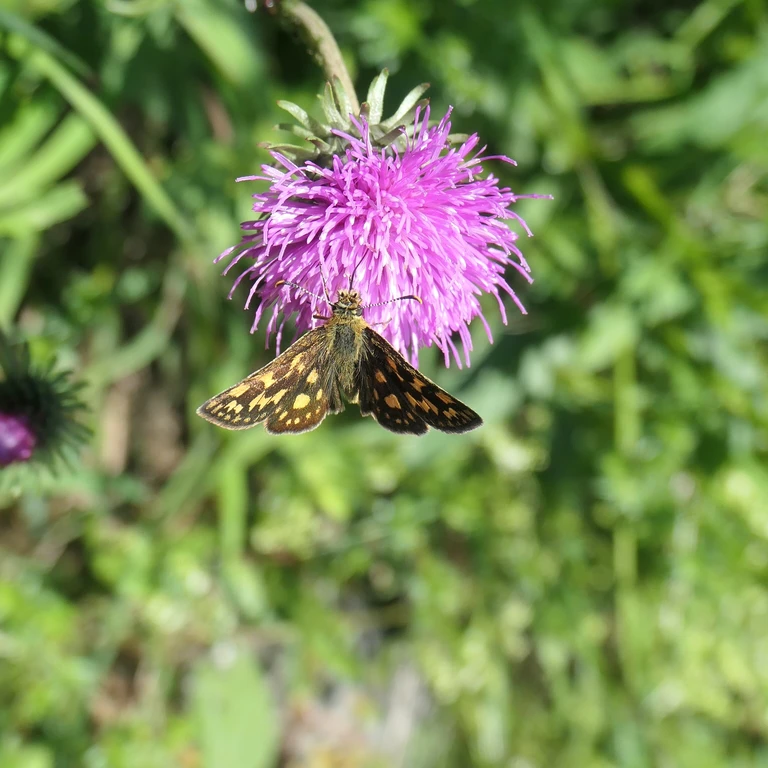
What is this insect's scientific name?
Carterocephalus palaemon
